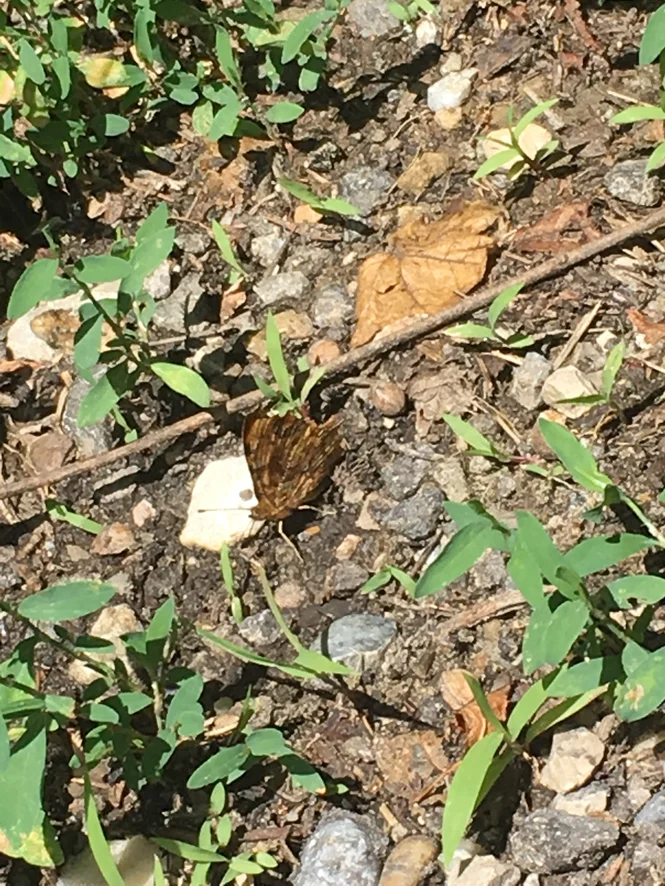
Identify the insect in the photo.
Polygonia c-album
